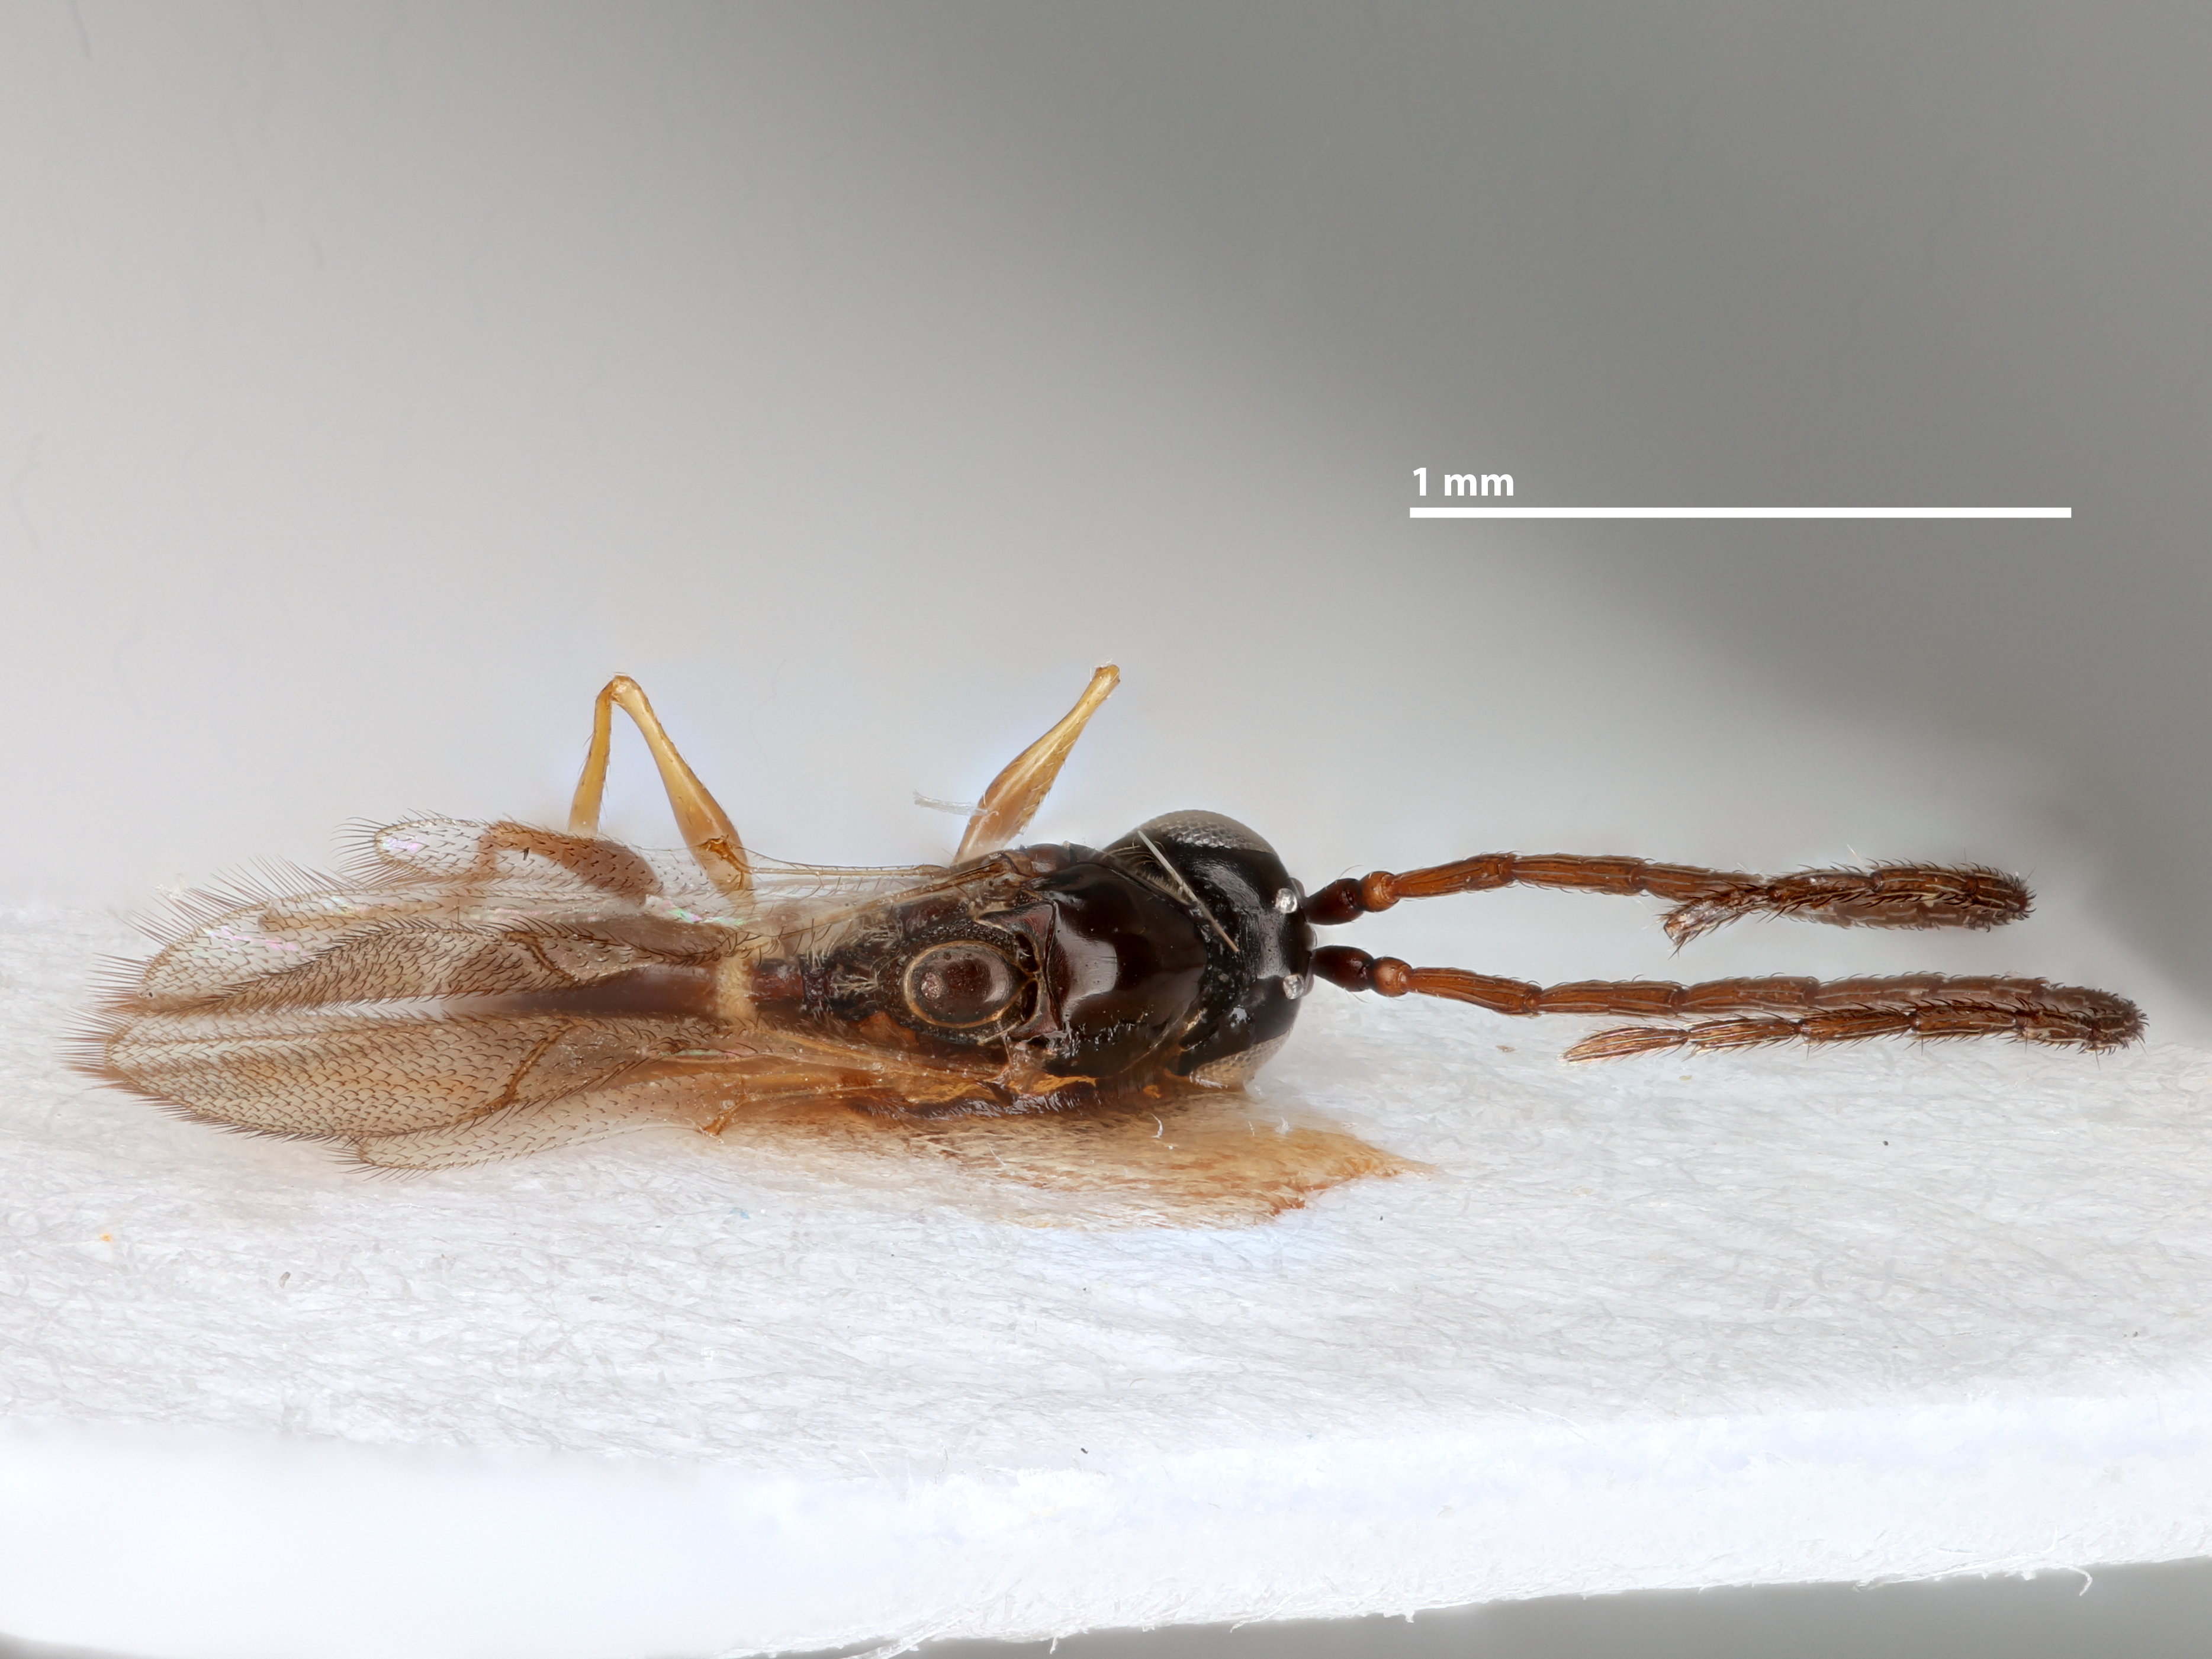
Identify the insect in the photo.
Humboldteria kojaki
